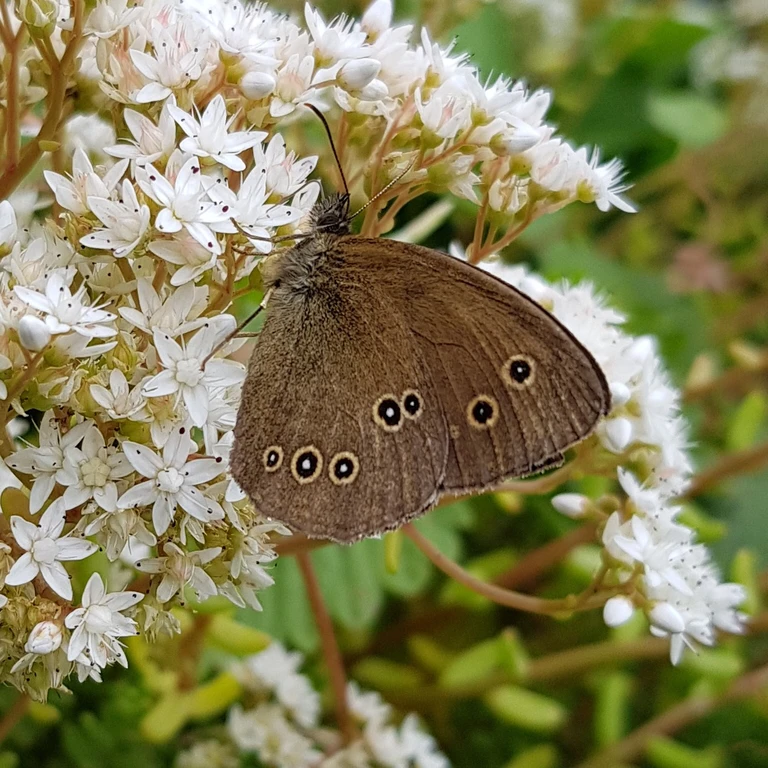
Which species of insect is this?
Aphantopus hyperantus
